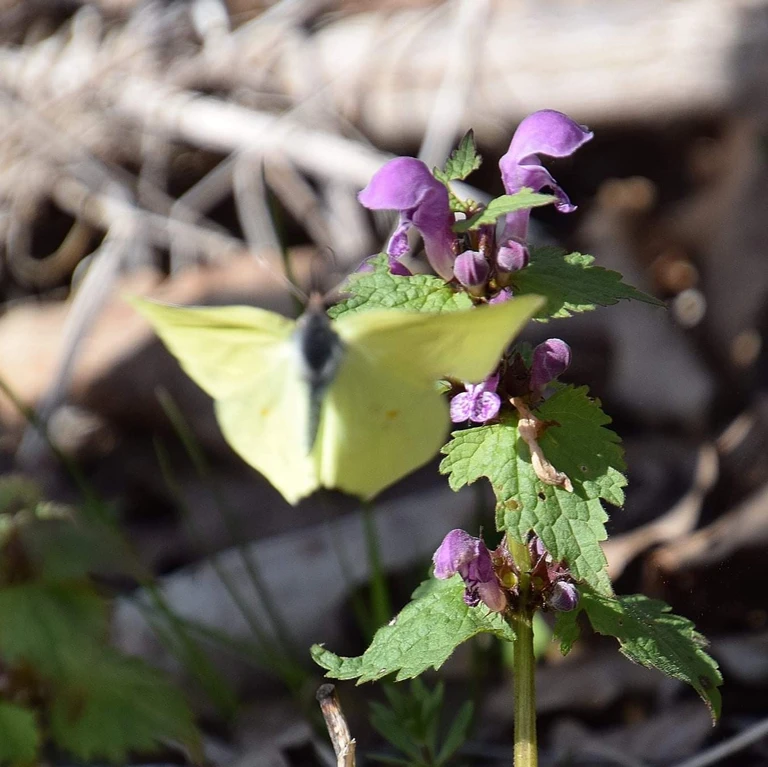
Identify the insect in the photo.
Gonepteryx rhamni
